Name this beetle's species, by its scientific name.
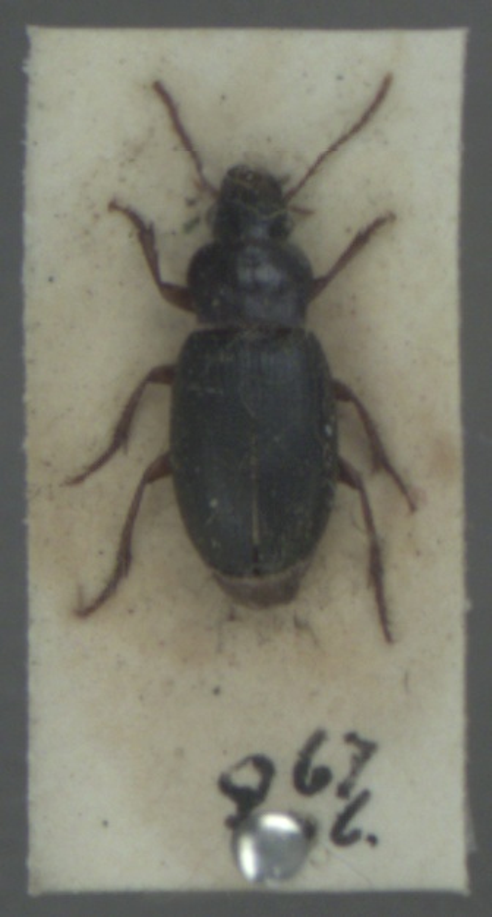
Ophonus rufibarbis
